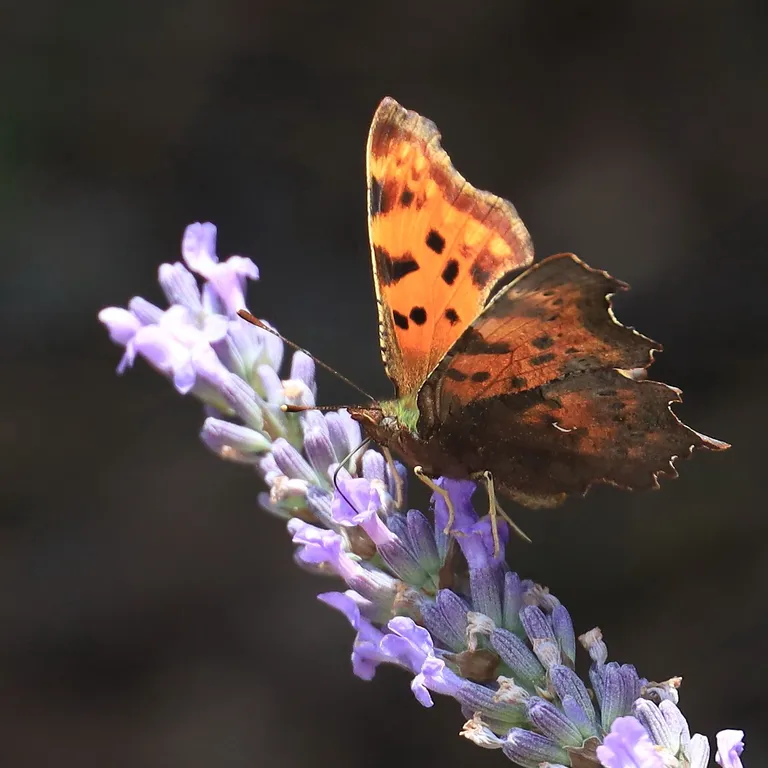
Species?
Polygonia c-album
